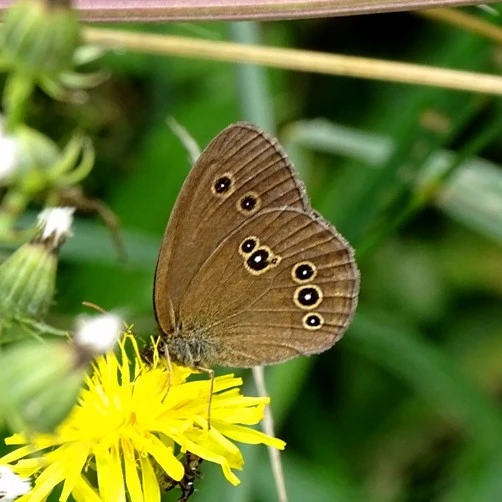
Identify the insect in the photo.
Aphantopus hyperantus
